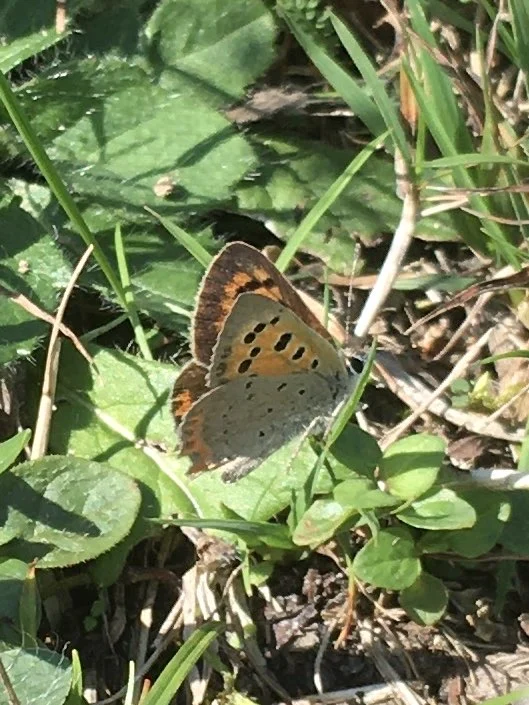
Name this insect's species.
Lycaena phlaeas
